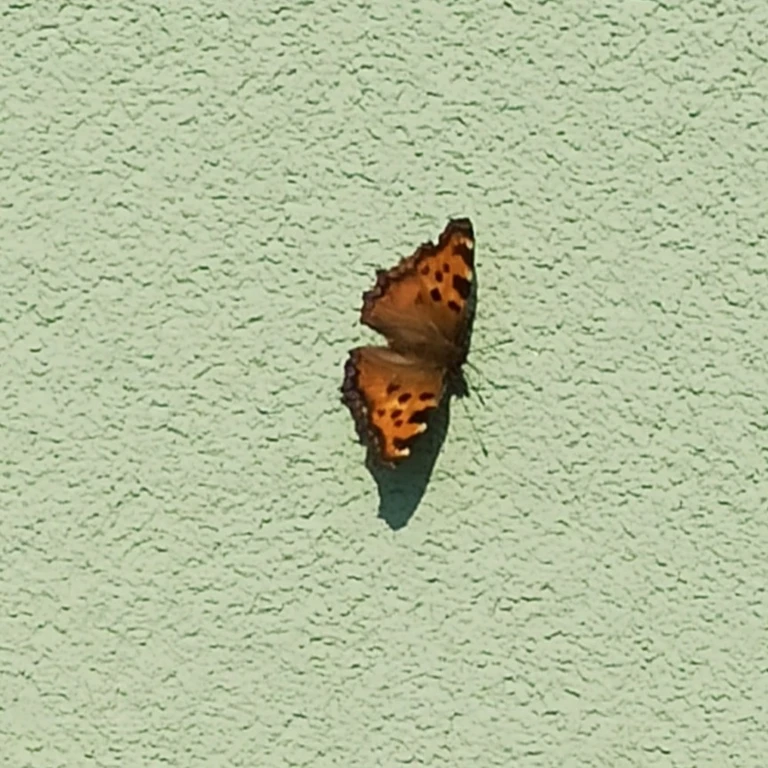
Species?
Nymphalis polychloros
